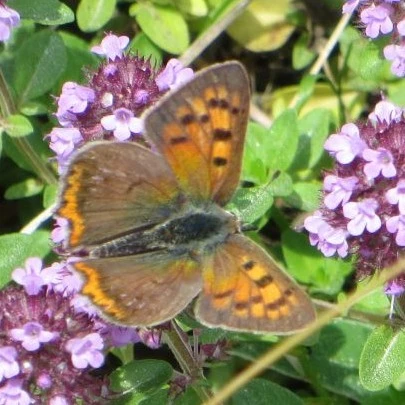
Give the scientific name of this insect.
Lycaena phlaeas
